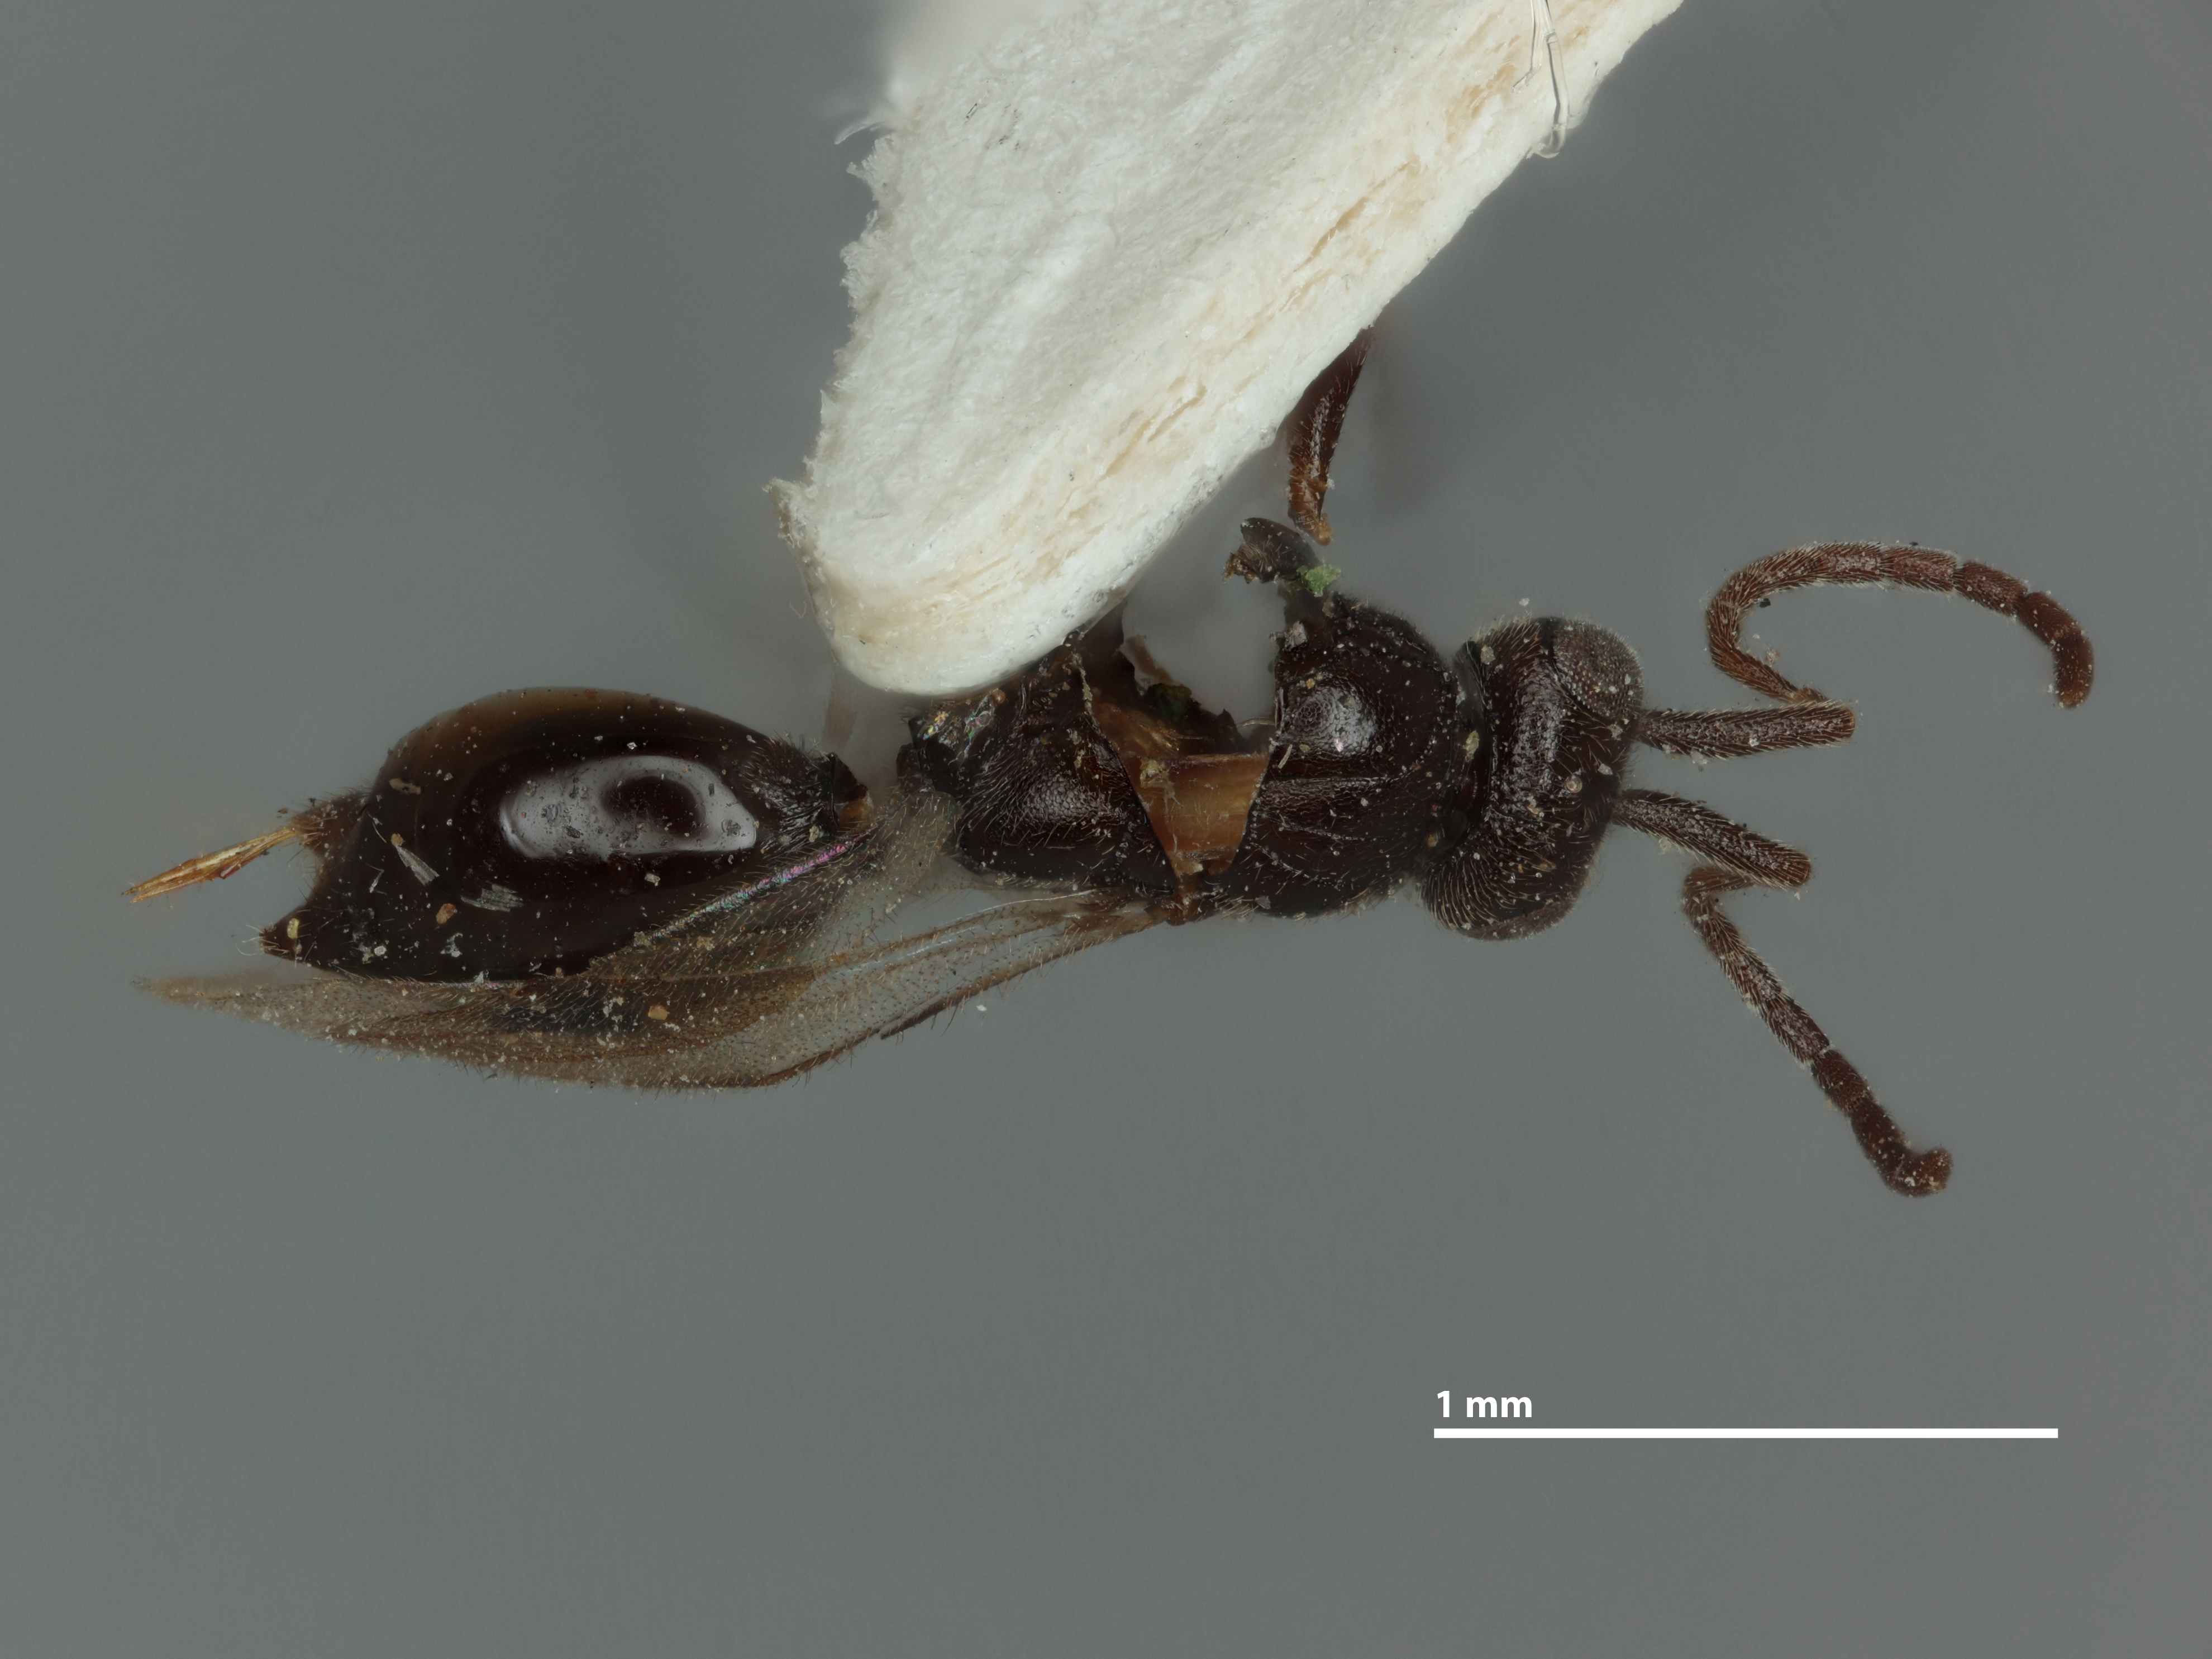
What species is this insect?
Lygocerus alaskensis
